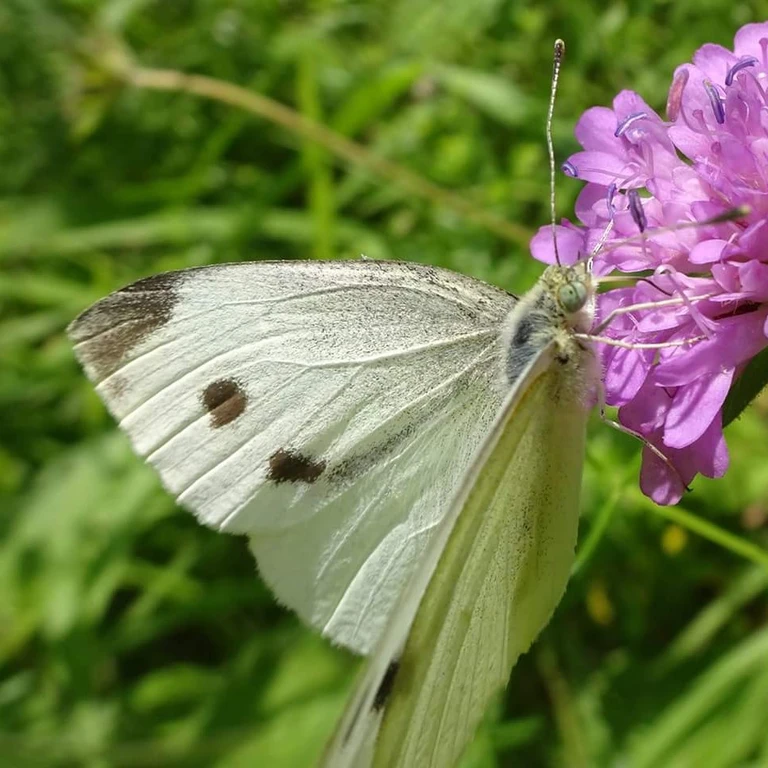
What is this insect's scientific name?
Pieris rapae
